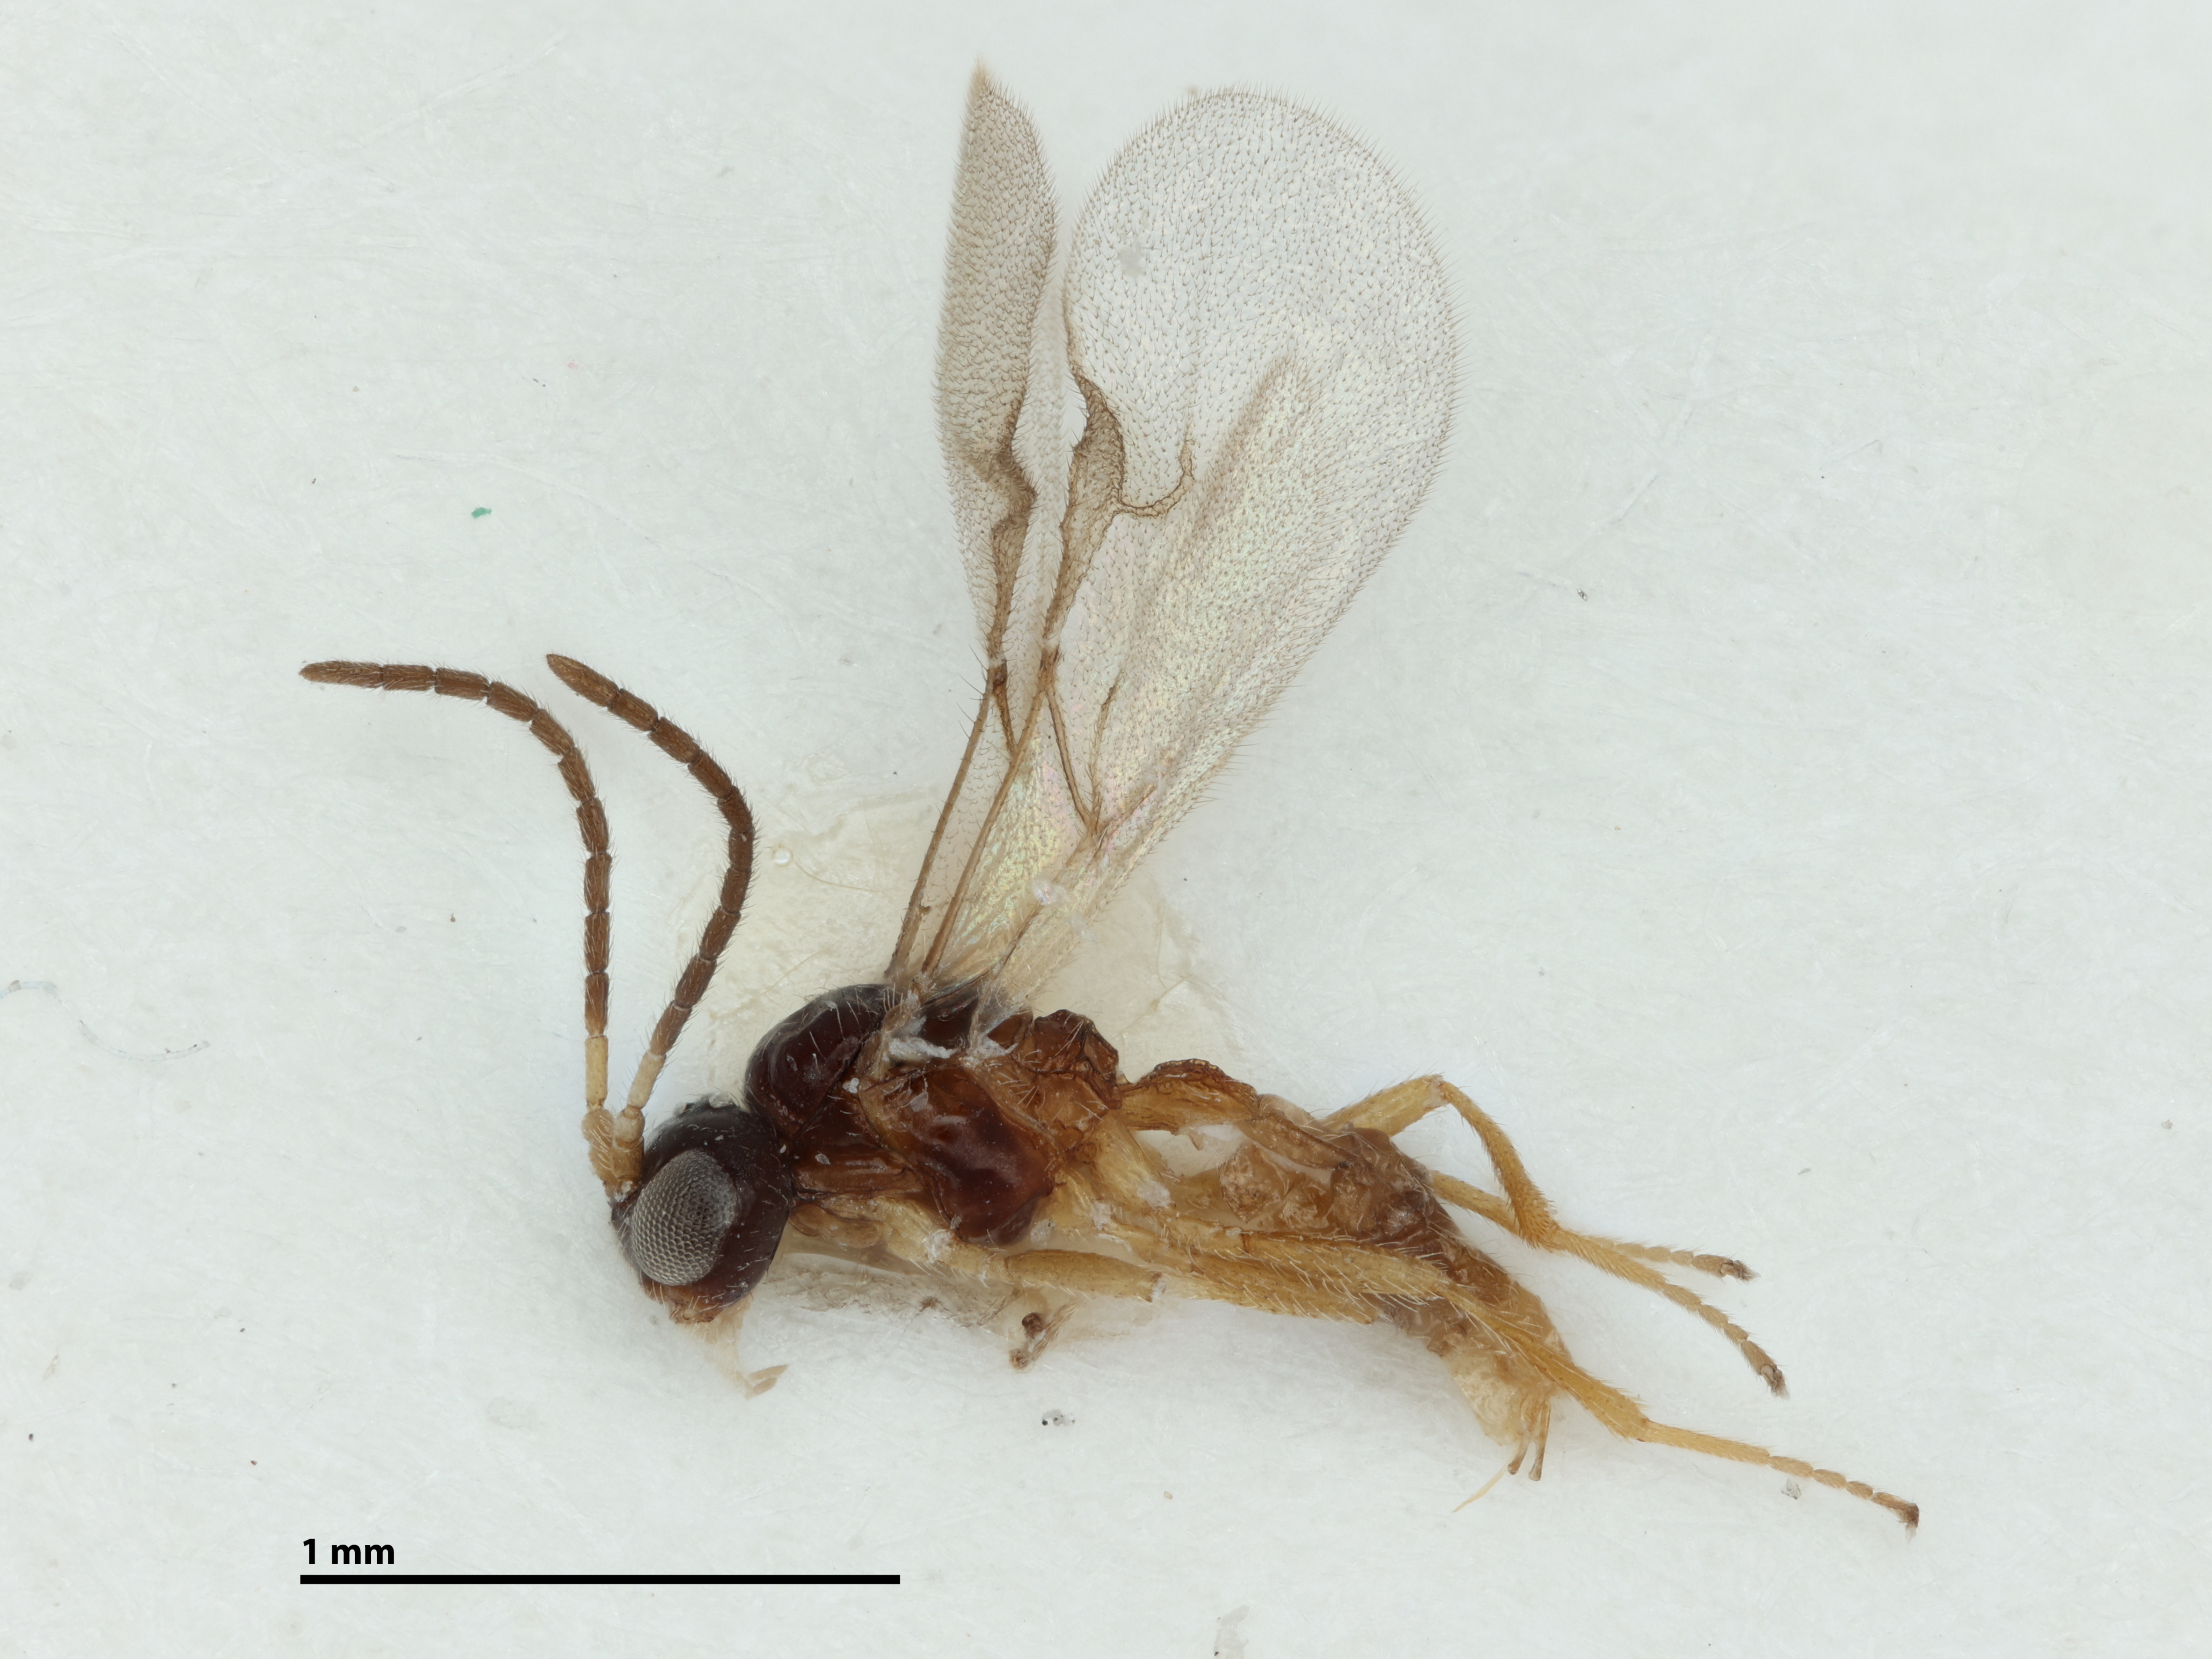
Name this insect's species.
Monoctonus campbellianus
